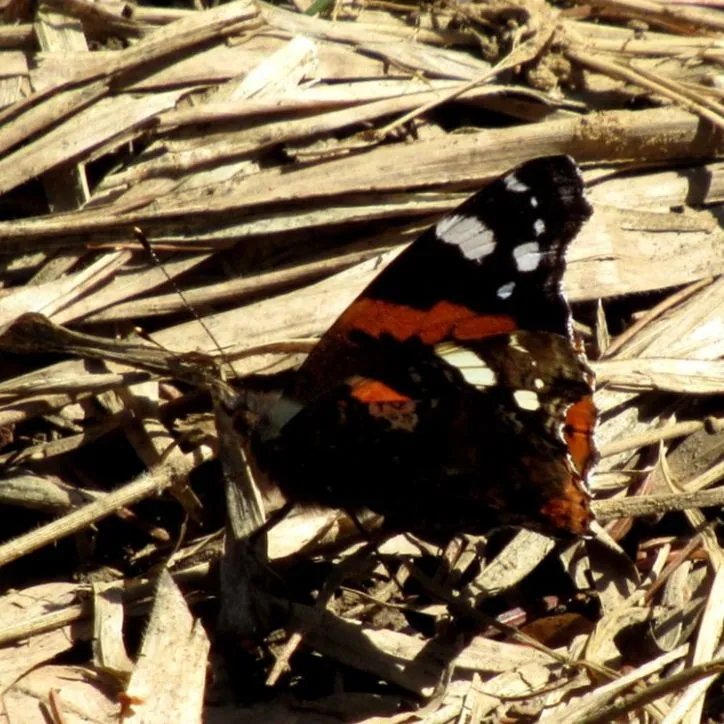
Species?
Vanessa atalanta
